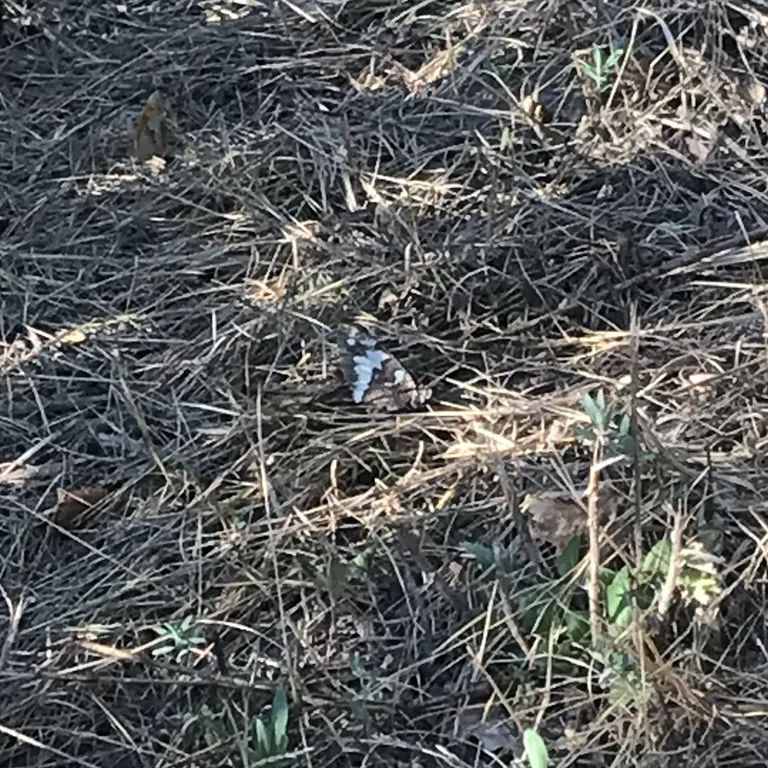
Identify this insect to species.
Brintesia circe
